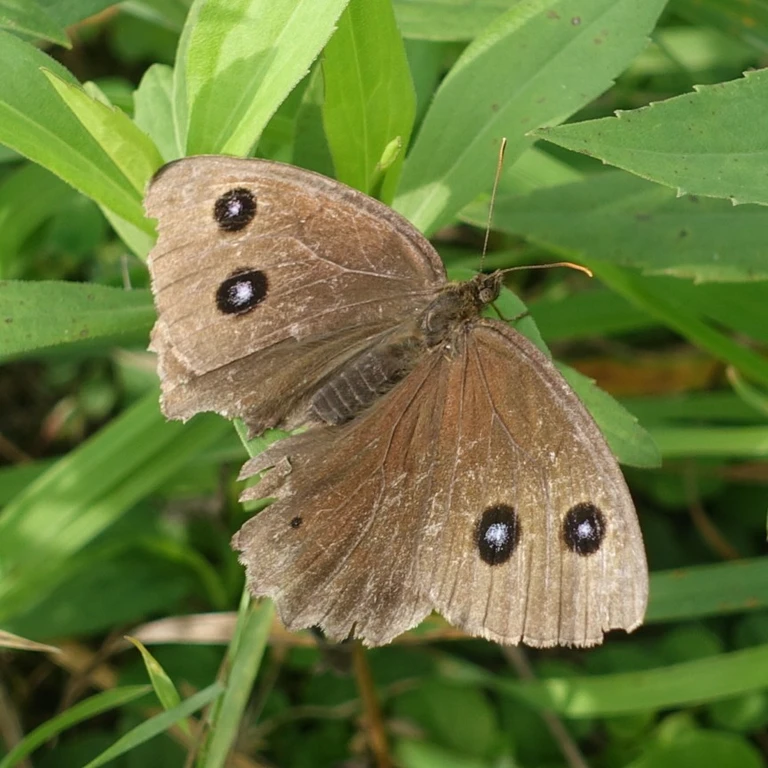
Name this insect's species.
Minois dryas
